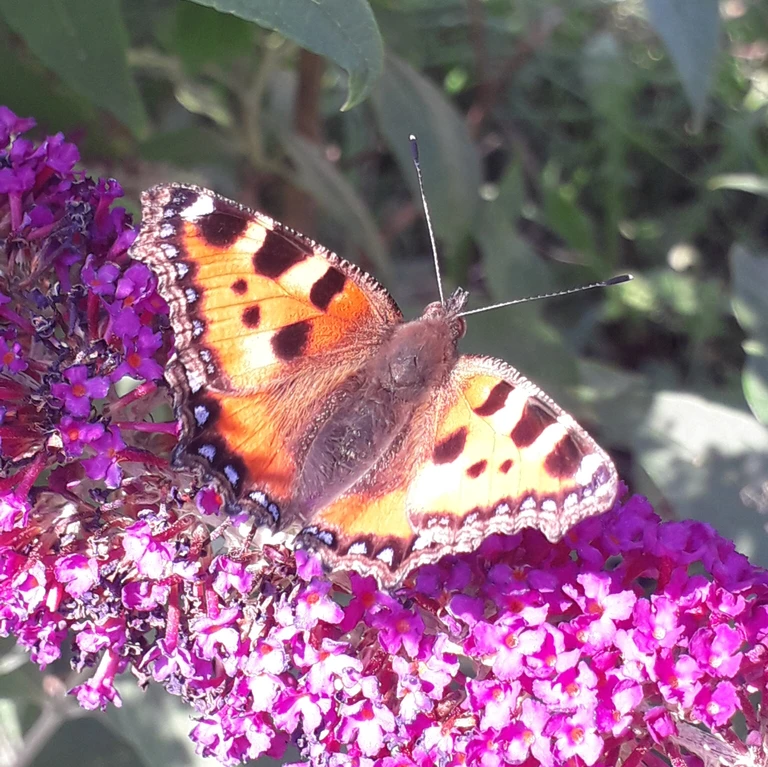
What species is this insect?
Aglais urticae
